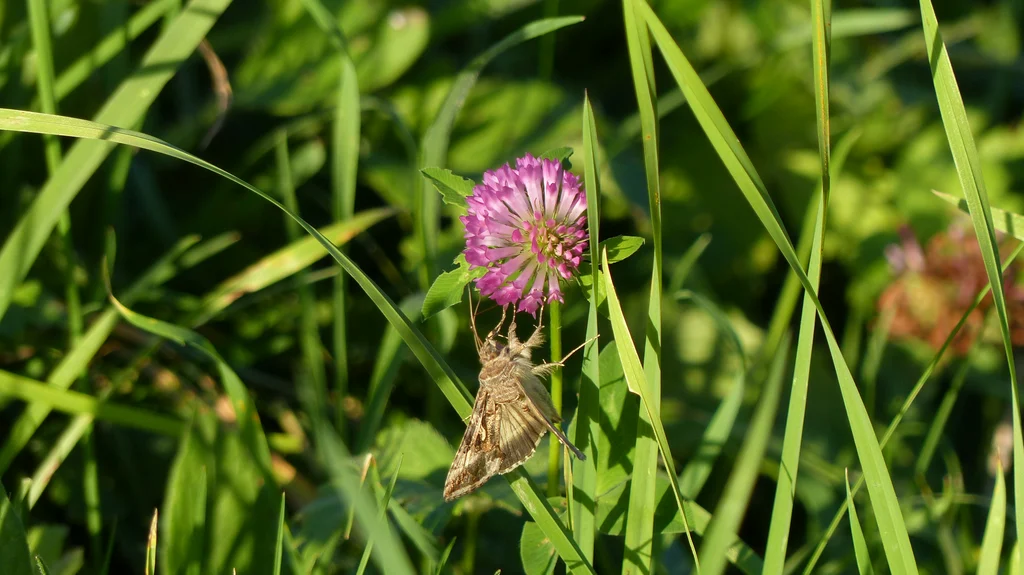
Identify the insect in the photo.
Autographa gamma
